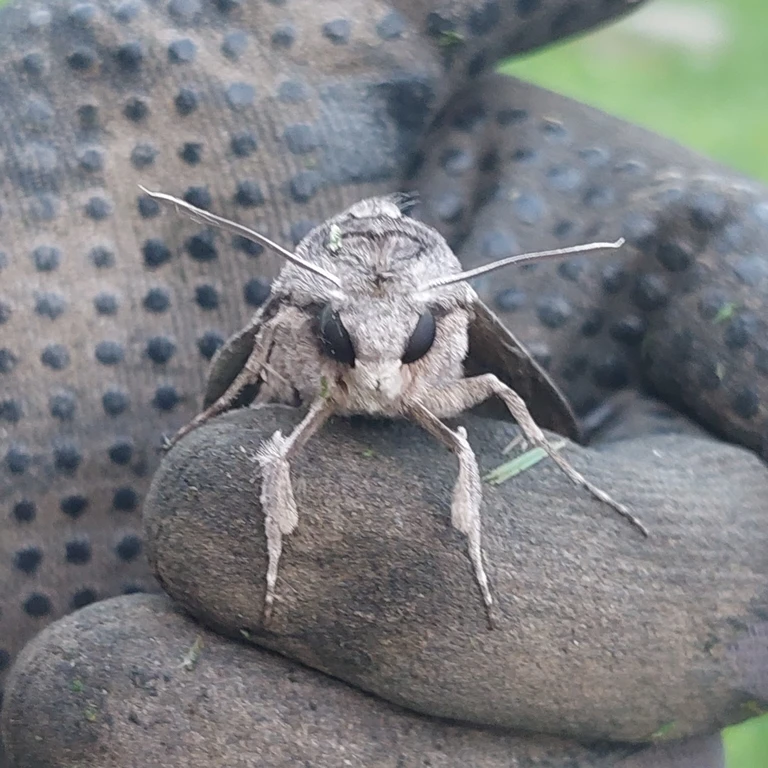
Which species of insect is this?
Agrius convolvuli
